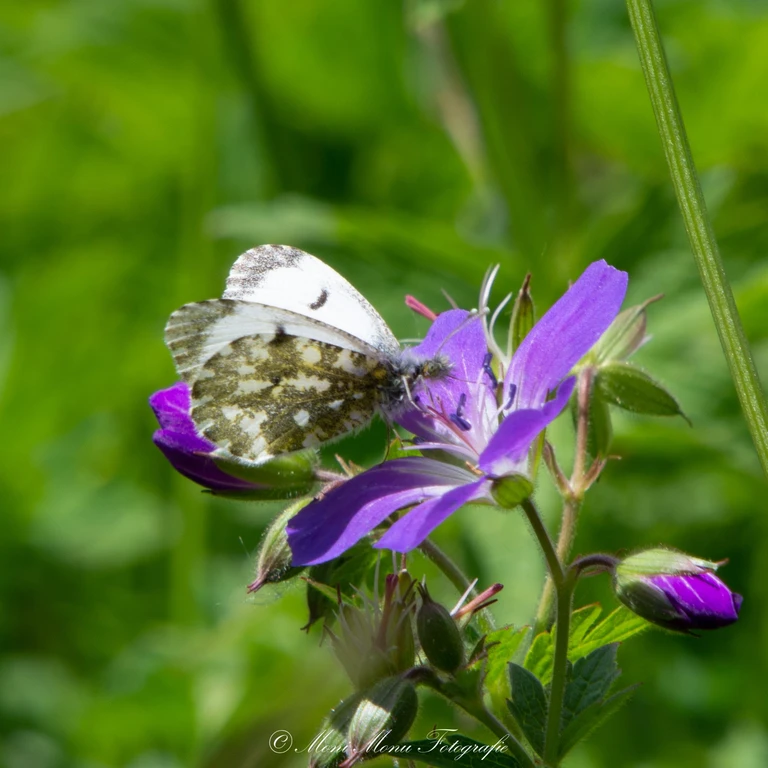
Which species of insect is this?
Anthocharis cardamines
